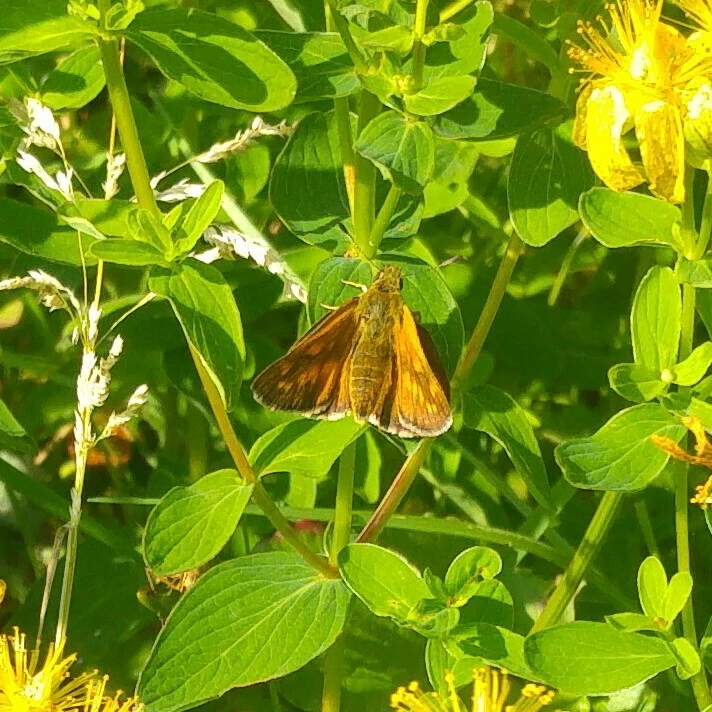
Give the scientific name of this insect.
Ochlodes sylvanus (also Ochlodes venata)
